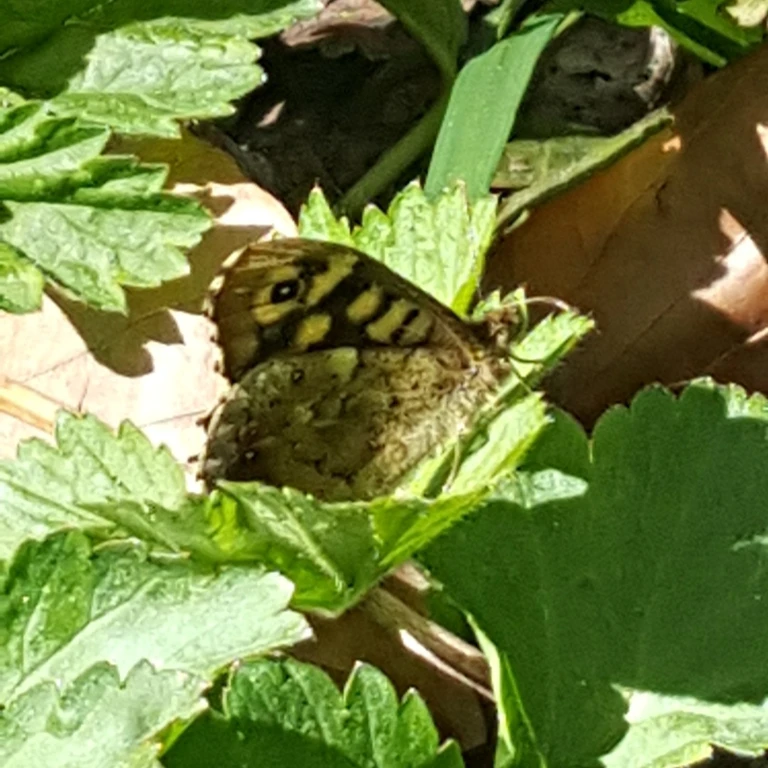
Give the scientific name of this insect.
Pararge aegeria
